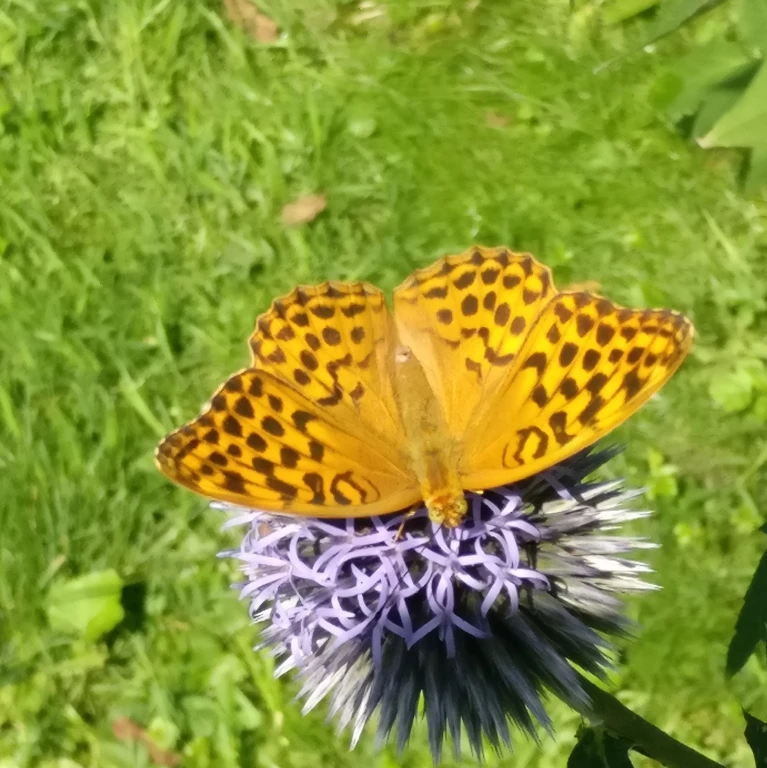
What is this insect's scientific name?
Argynnis paphia
